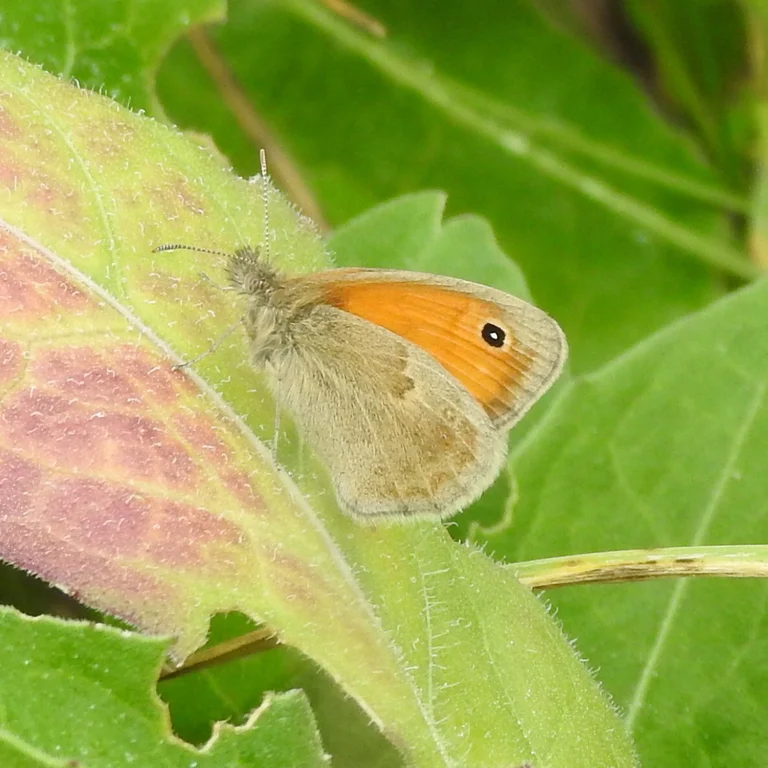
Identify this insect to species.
Coenonympha pamphilus
